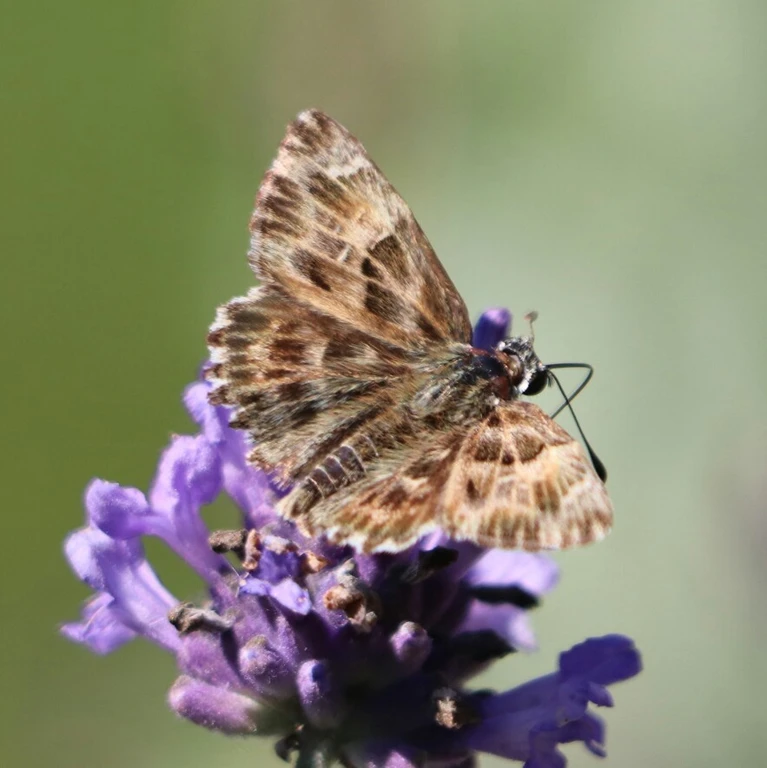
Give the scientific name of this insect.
Carcharodus alceae
